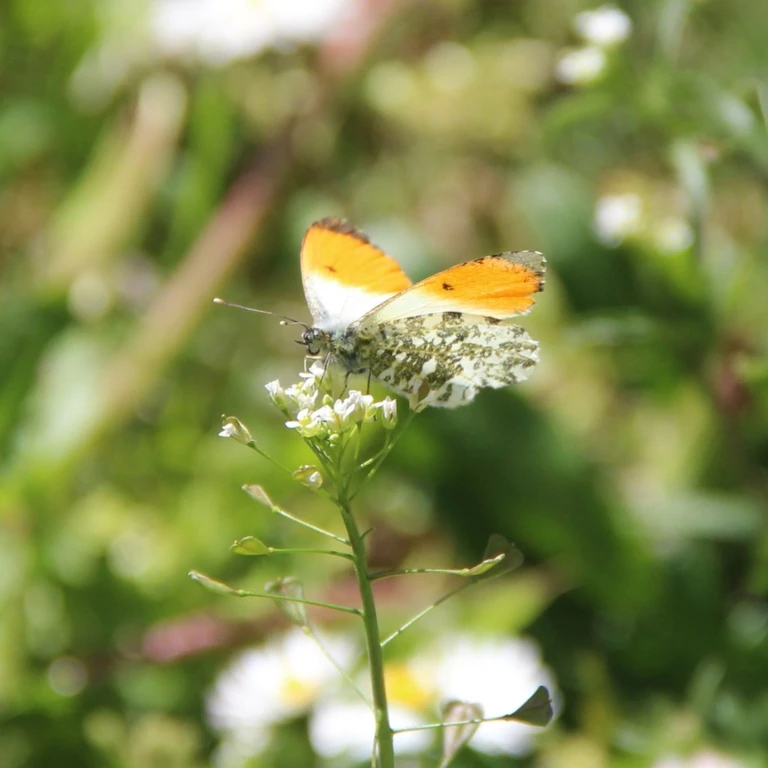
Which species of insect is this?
Anthocharis cardamines
